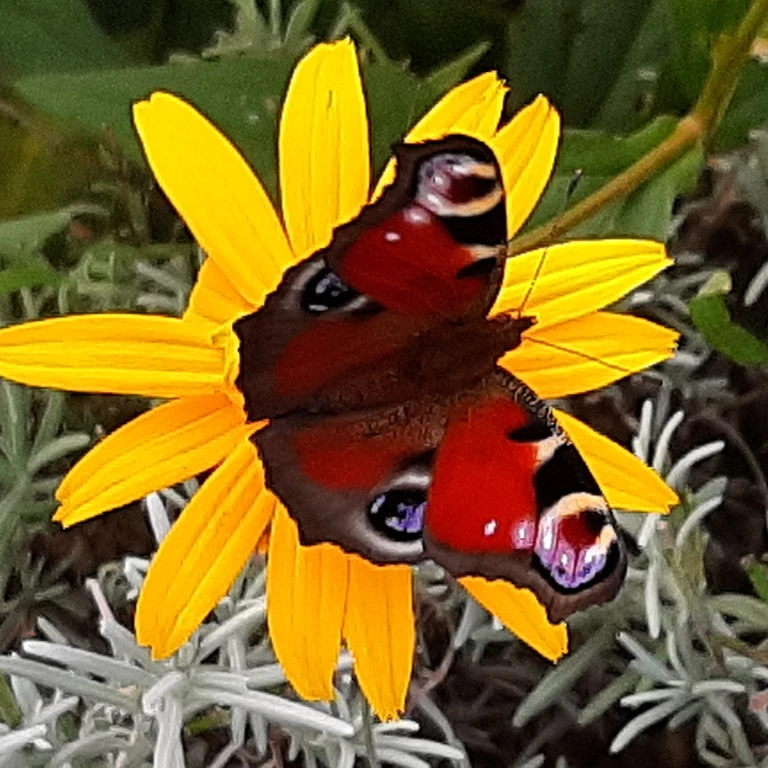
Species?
Aglais io
